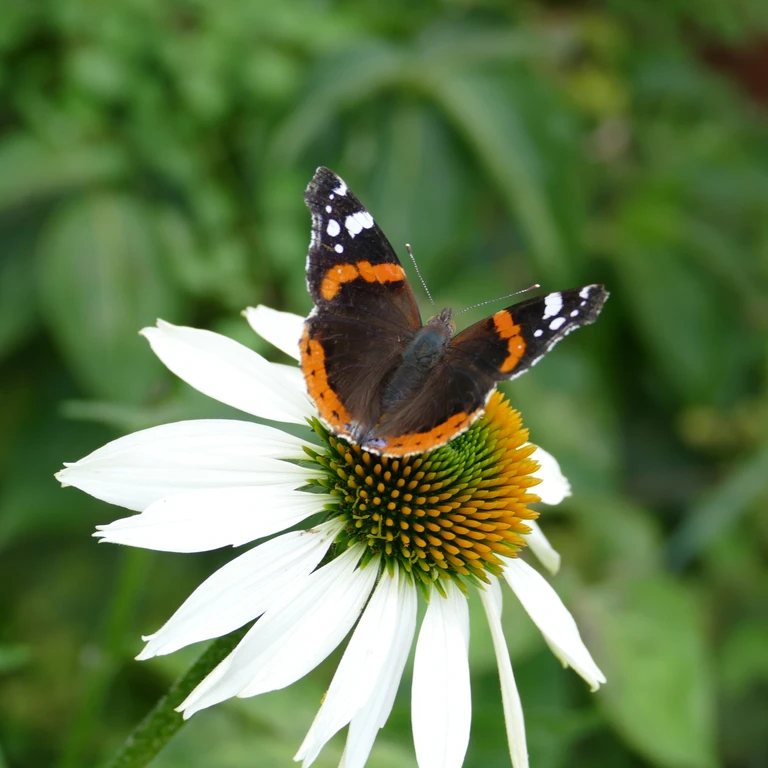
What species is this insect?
Vanessa atalanta
